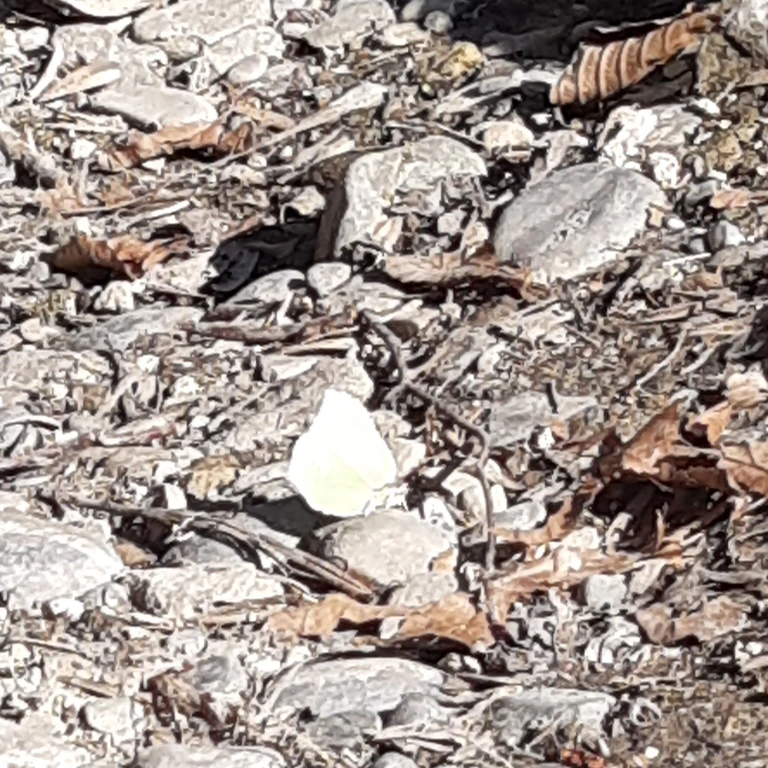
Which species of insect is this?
Gonepteryx rhamni
